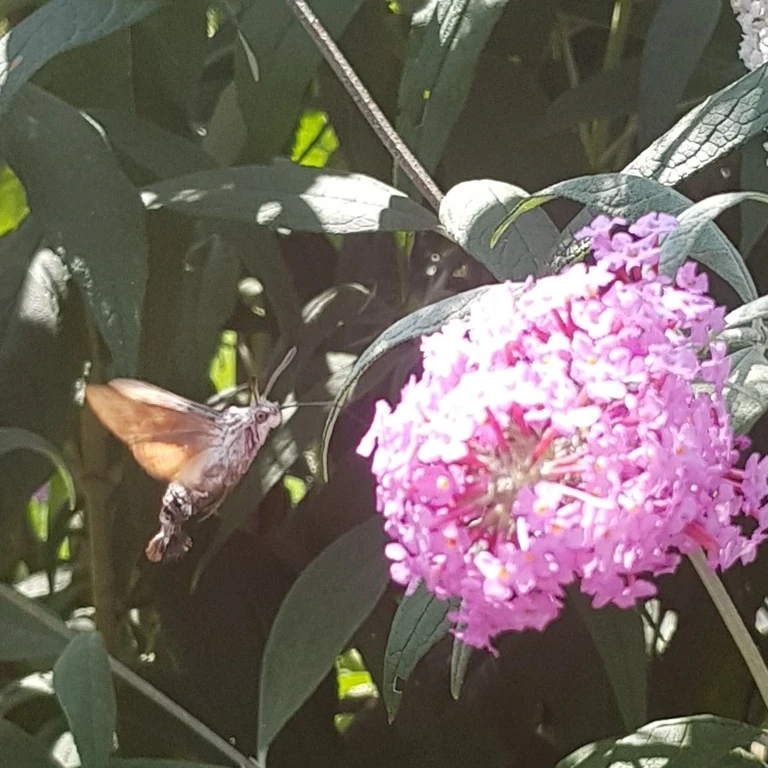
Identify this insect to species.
Macroglossum stellatarum
